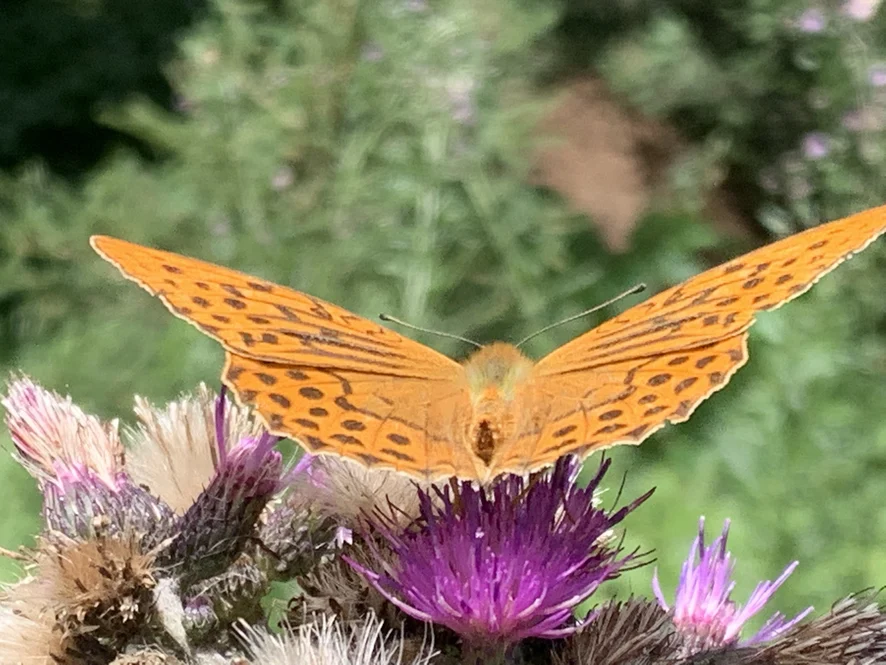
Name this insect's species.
Argynnis paphia
